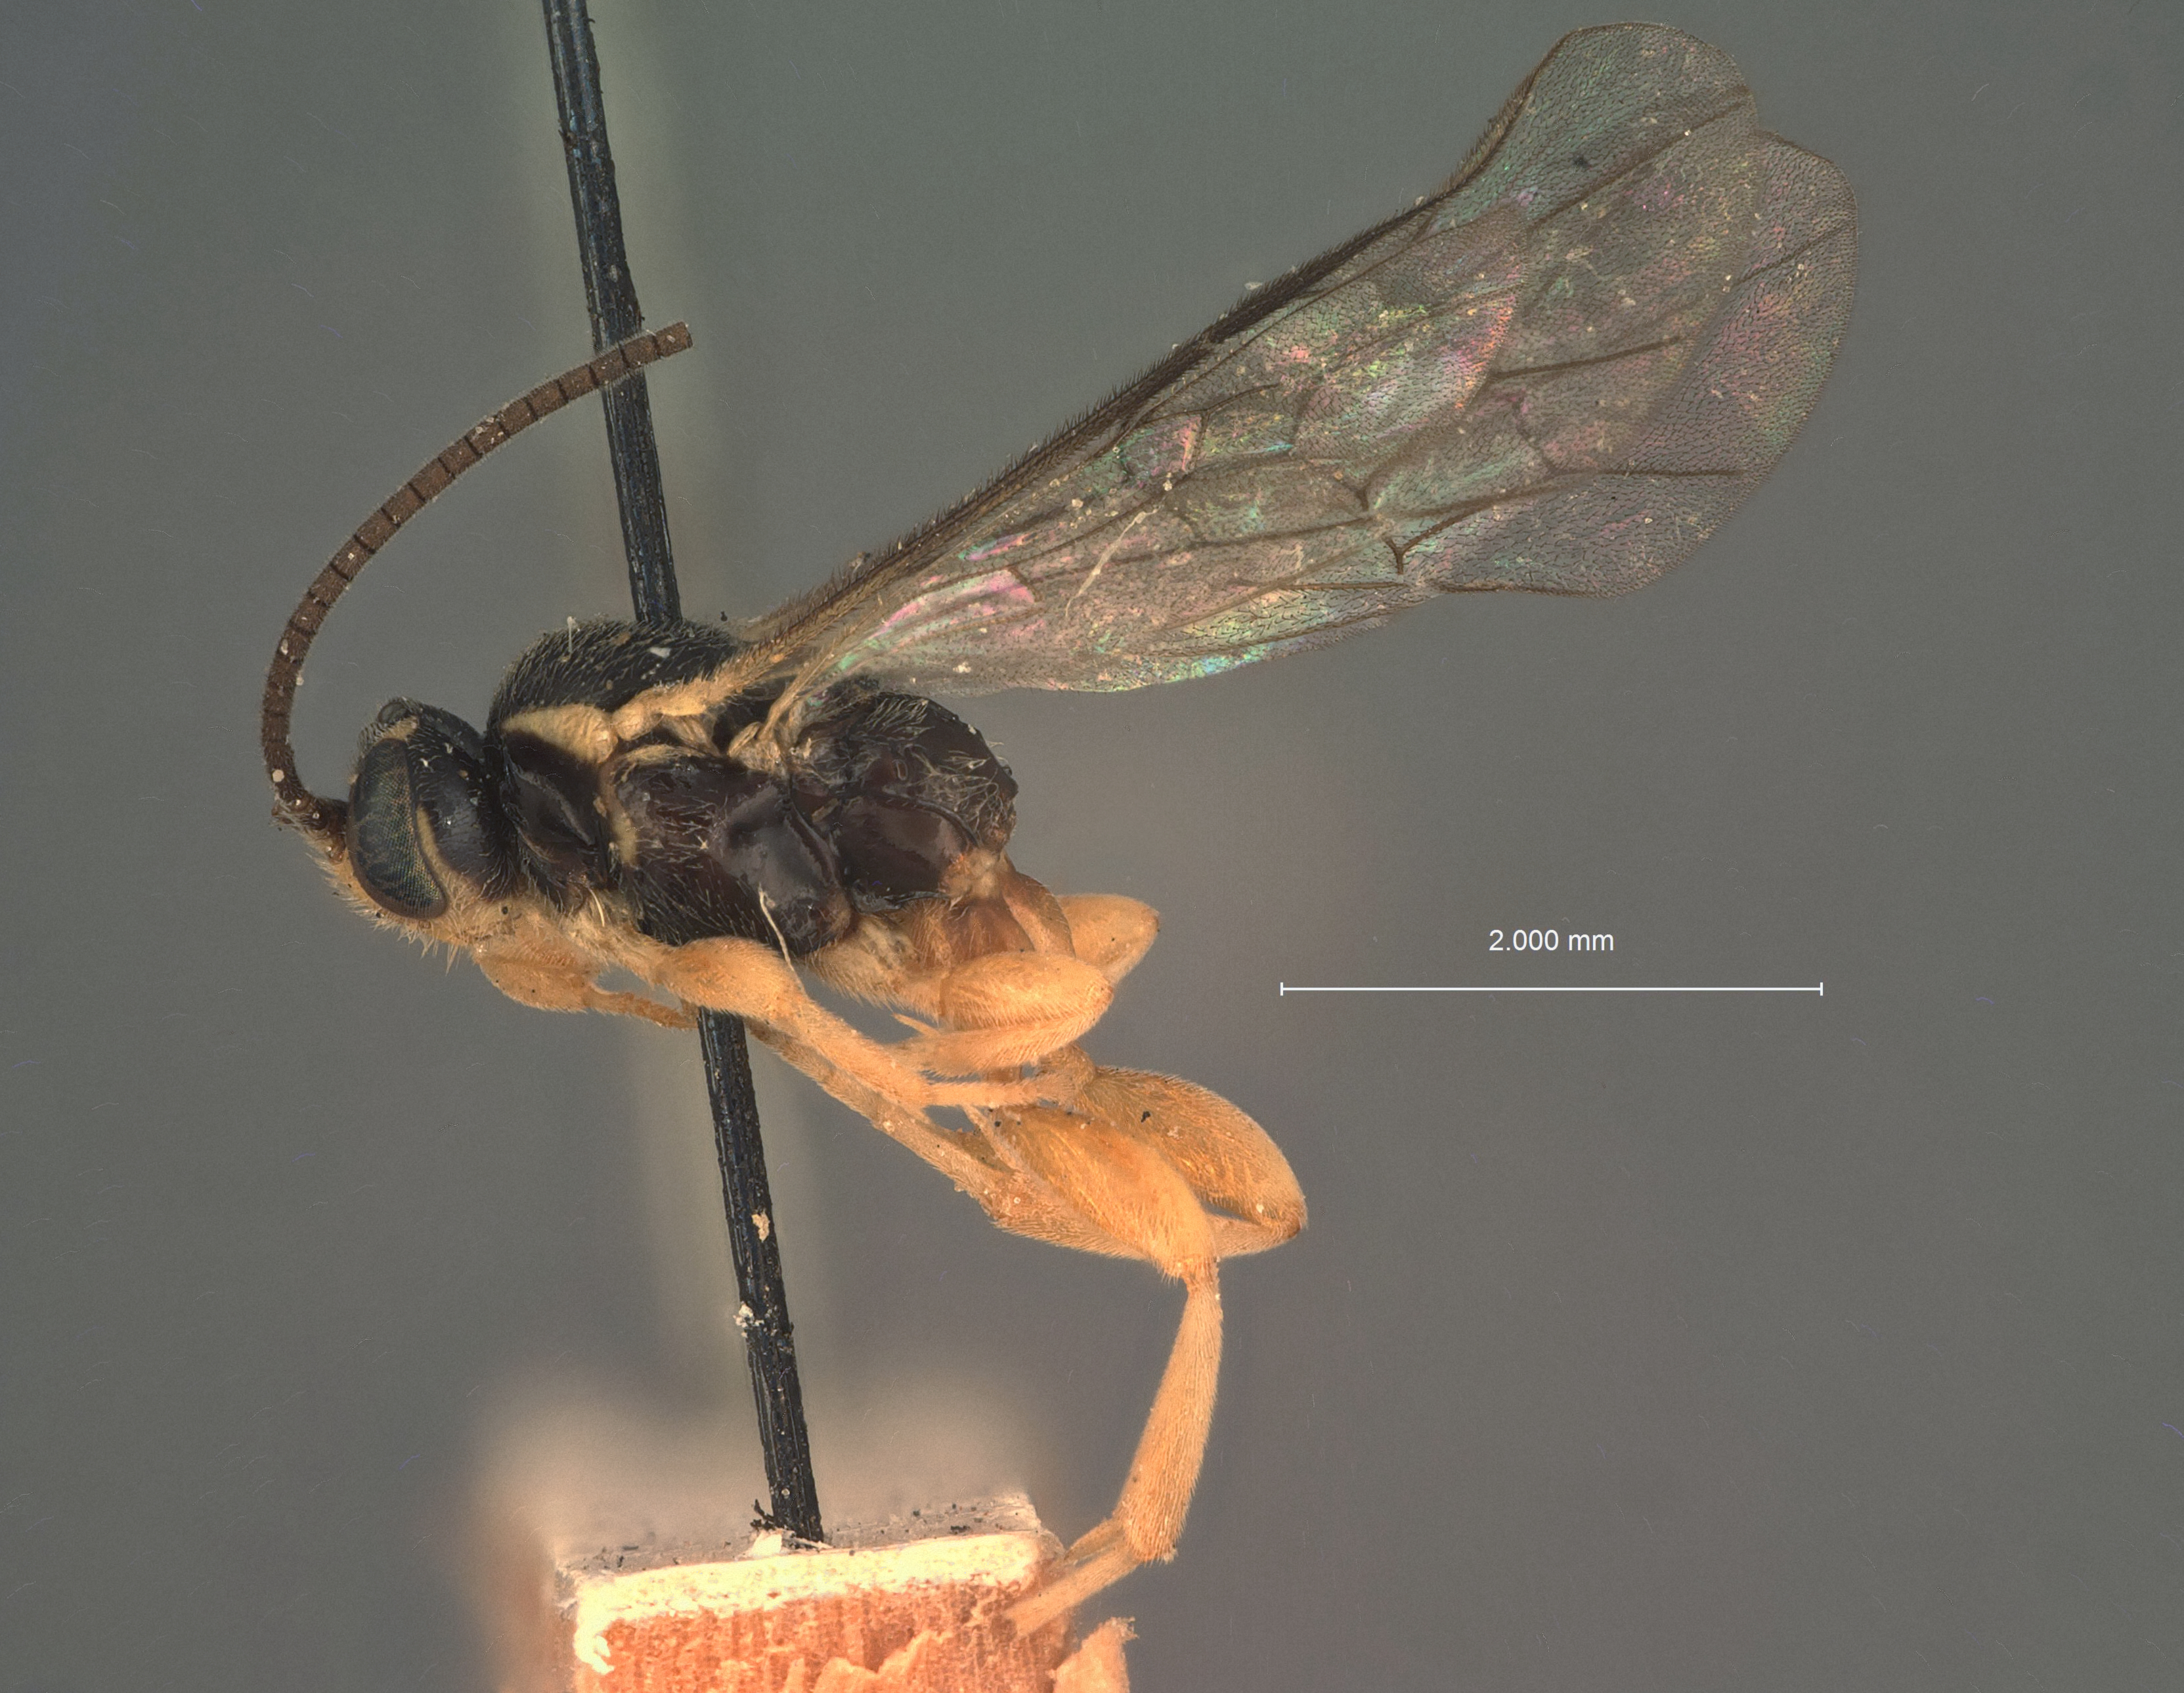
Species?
Exochus xanthopsis
